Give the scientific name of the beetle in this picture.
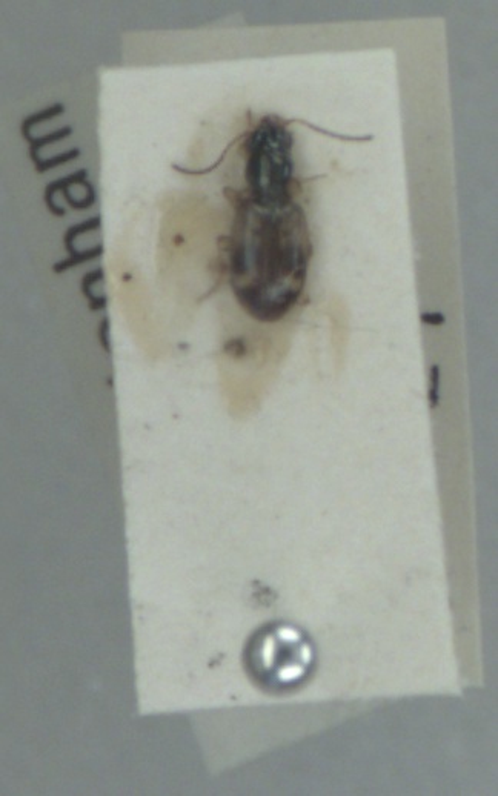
Bembidion articulatum
